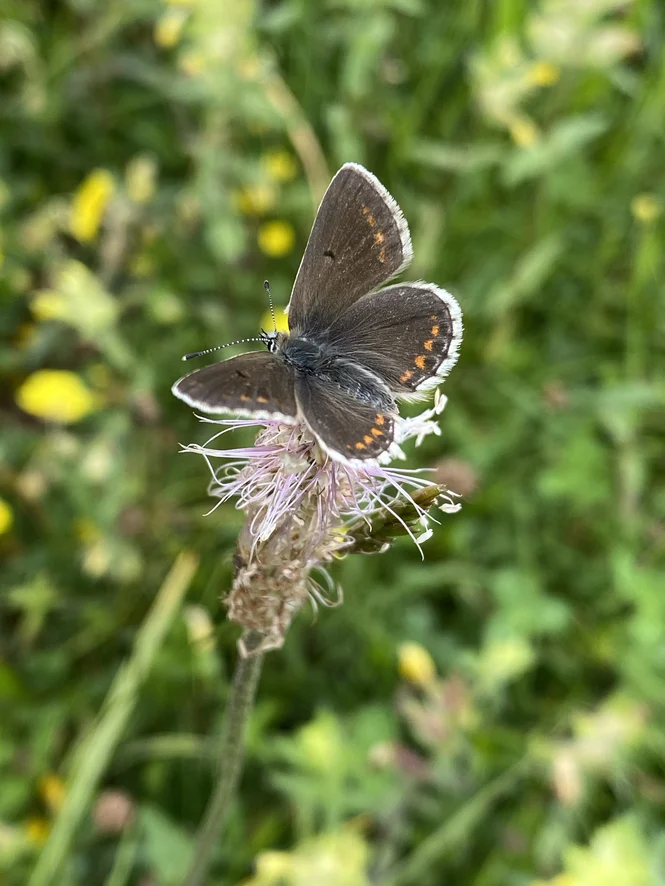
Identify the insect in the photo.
Aricia agestis/artaxerxes
